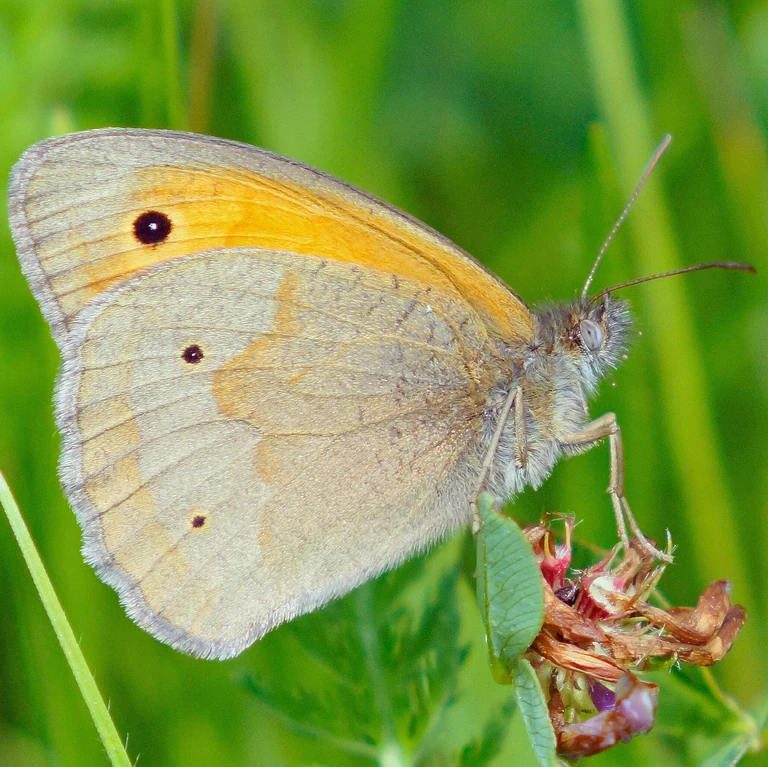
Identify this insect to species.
Maniola jurtina
